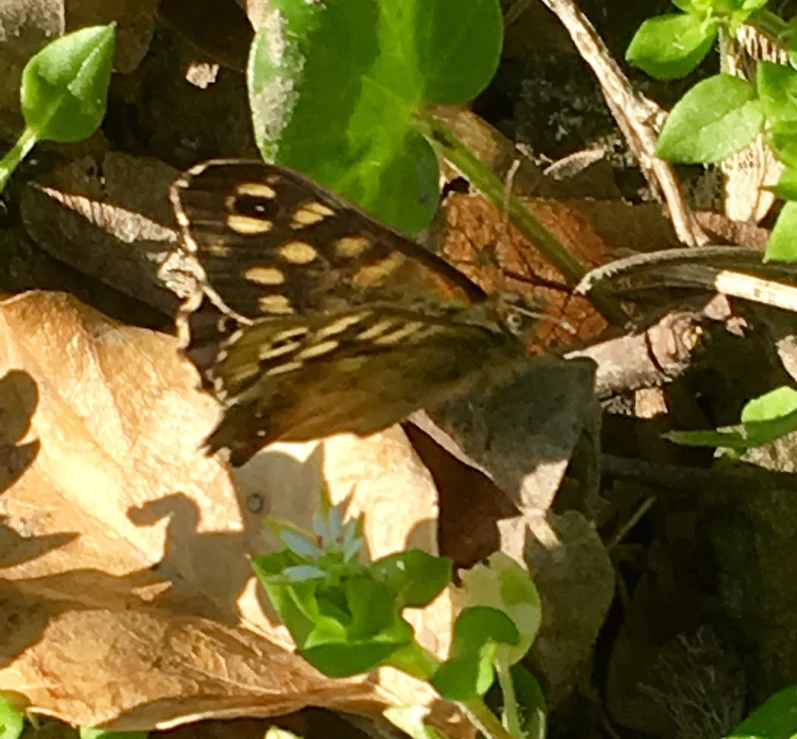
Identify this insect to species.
Pararge aegeria
